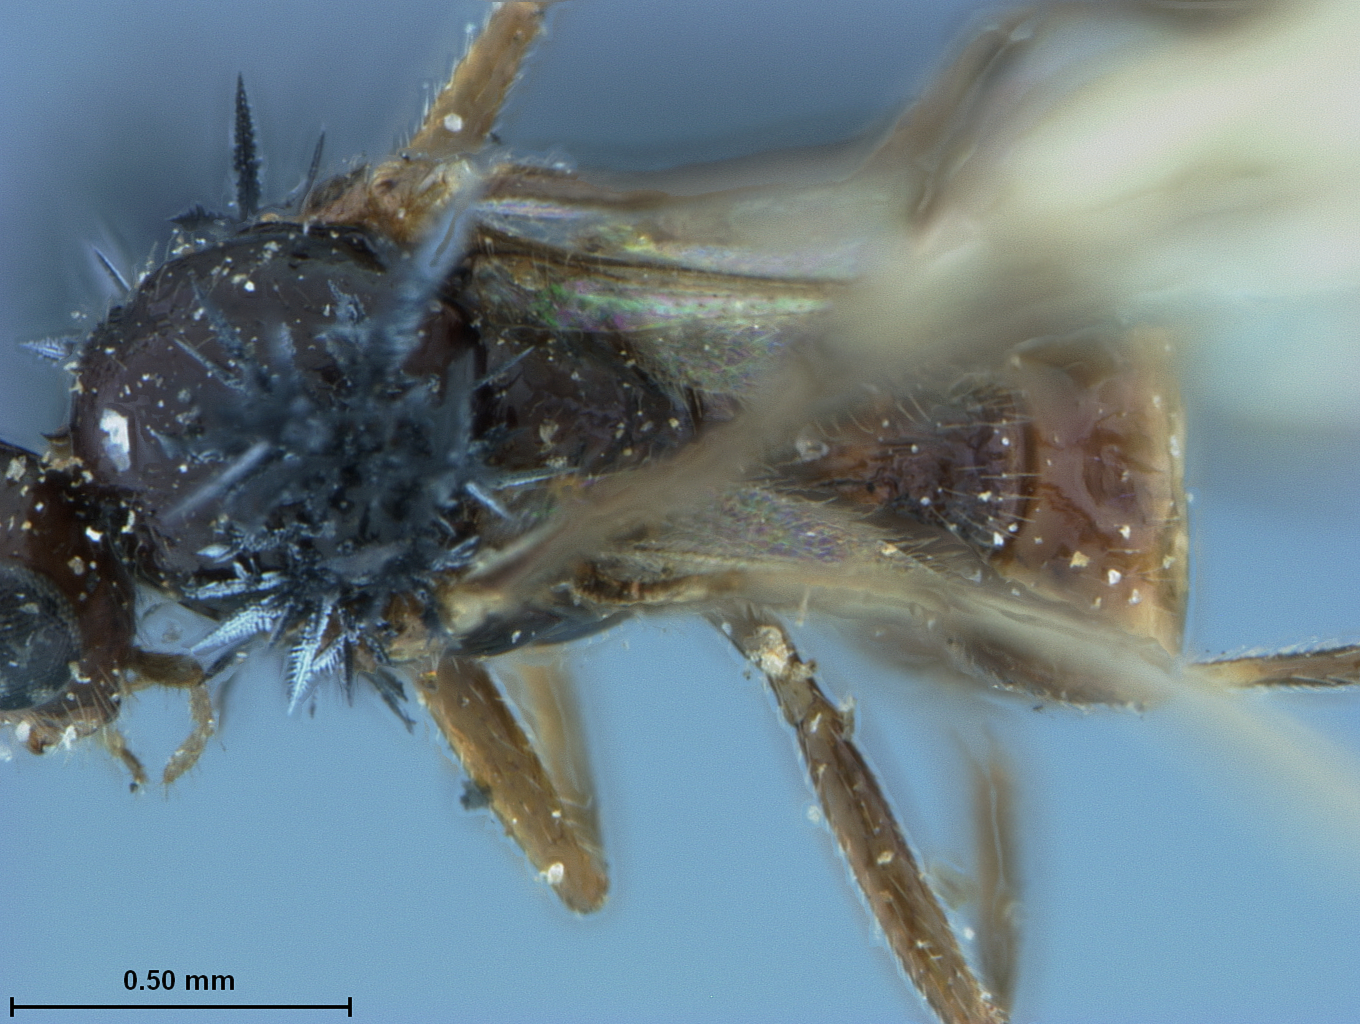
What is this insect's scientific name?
Aphidius pterocommae
